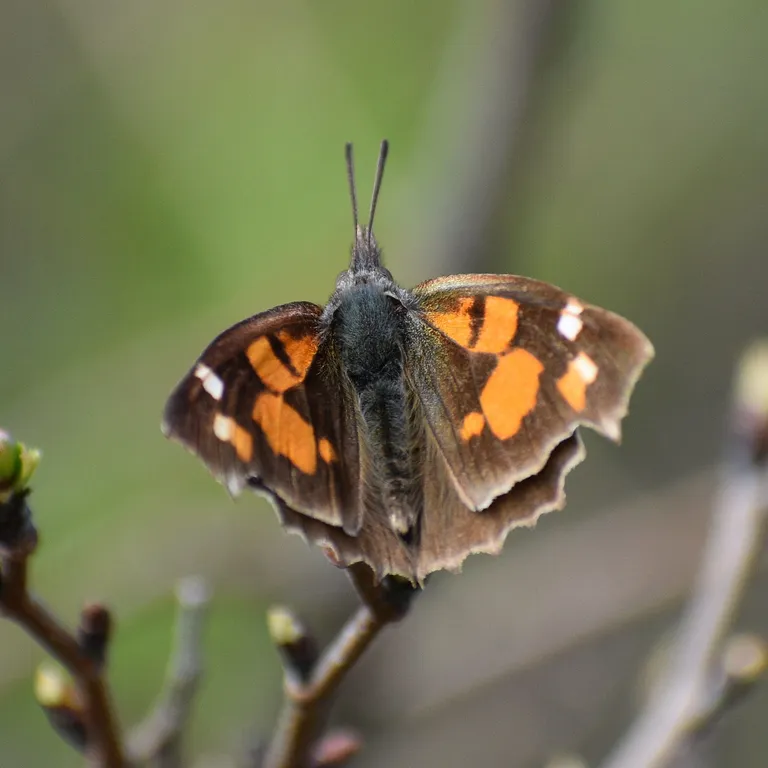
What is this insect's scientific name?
Libythea celtis
